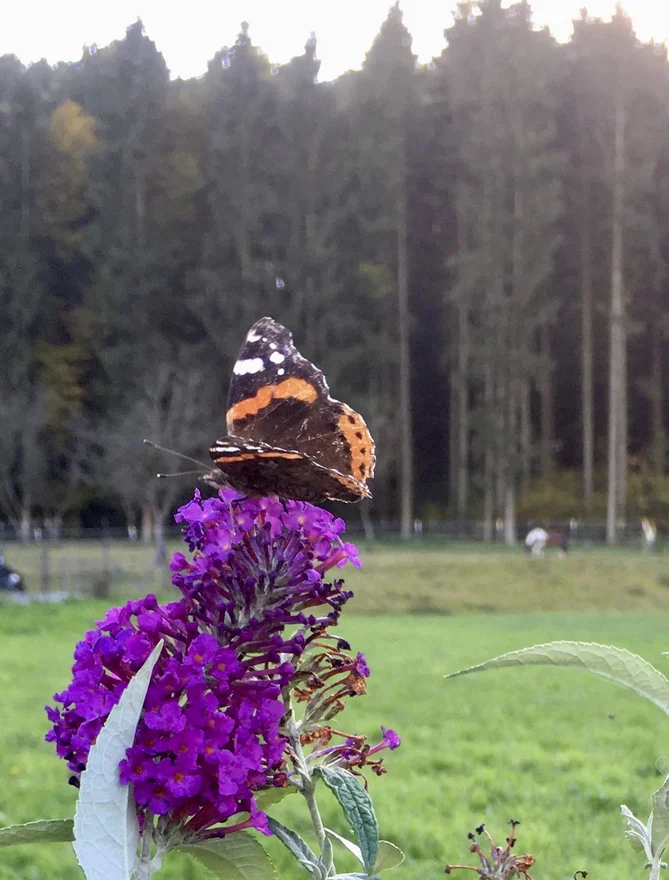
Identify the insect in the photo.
Vanessa atalanta
